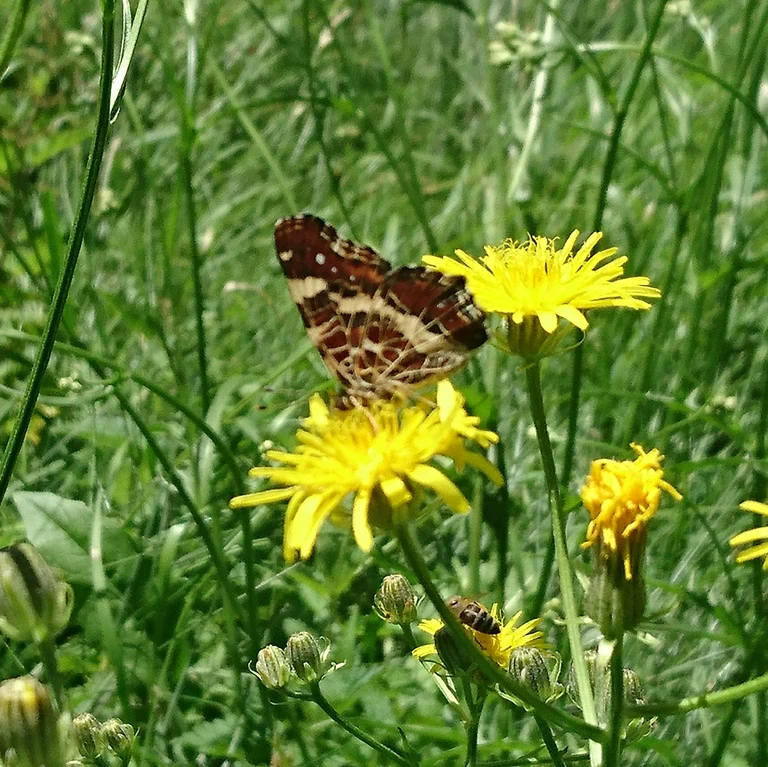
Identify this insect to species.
Araschnia levana
